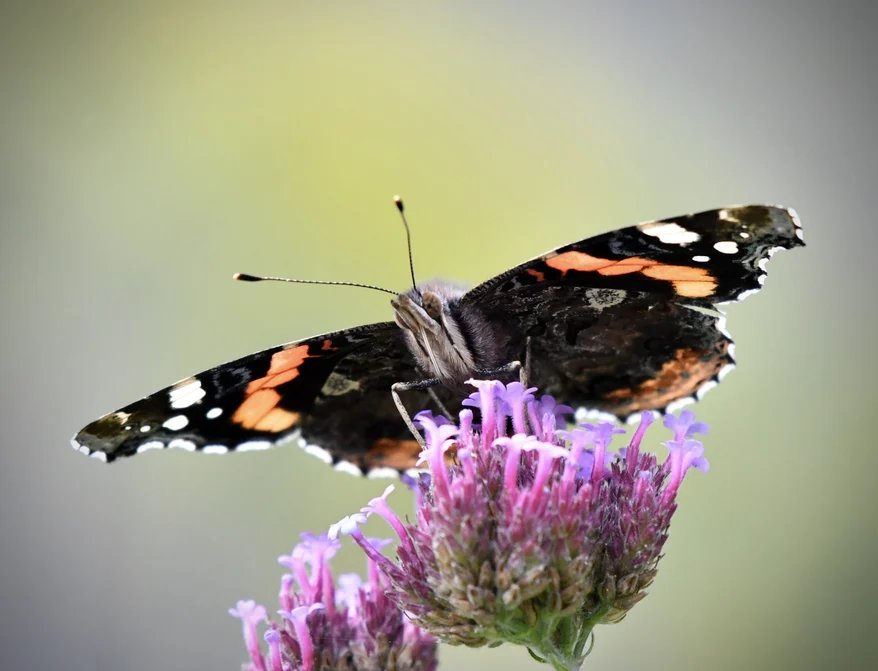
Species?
Vanessa atalanta
